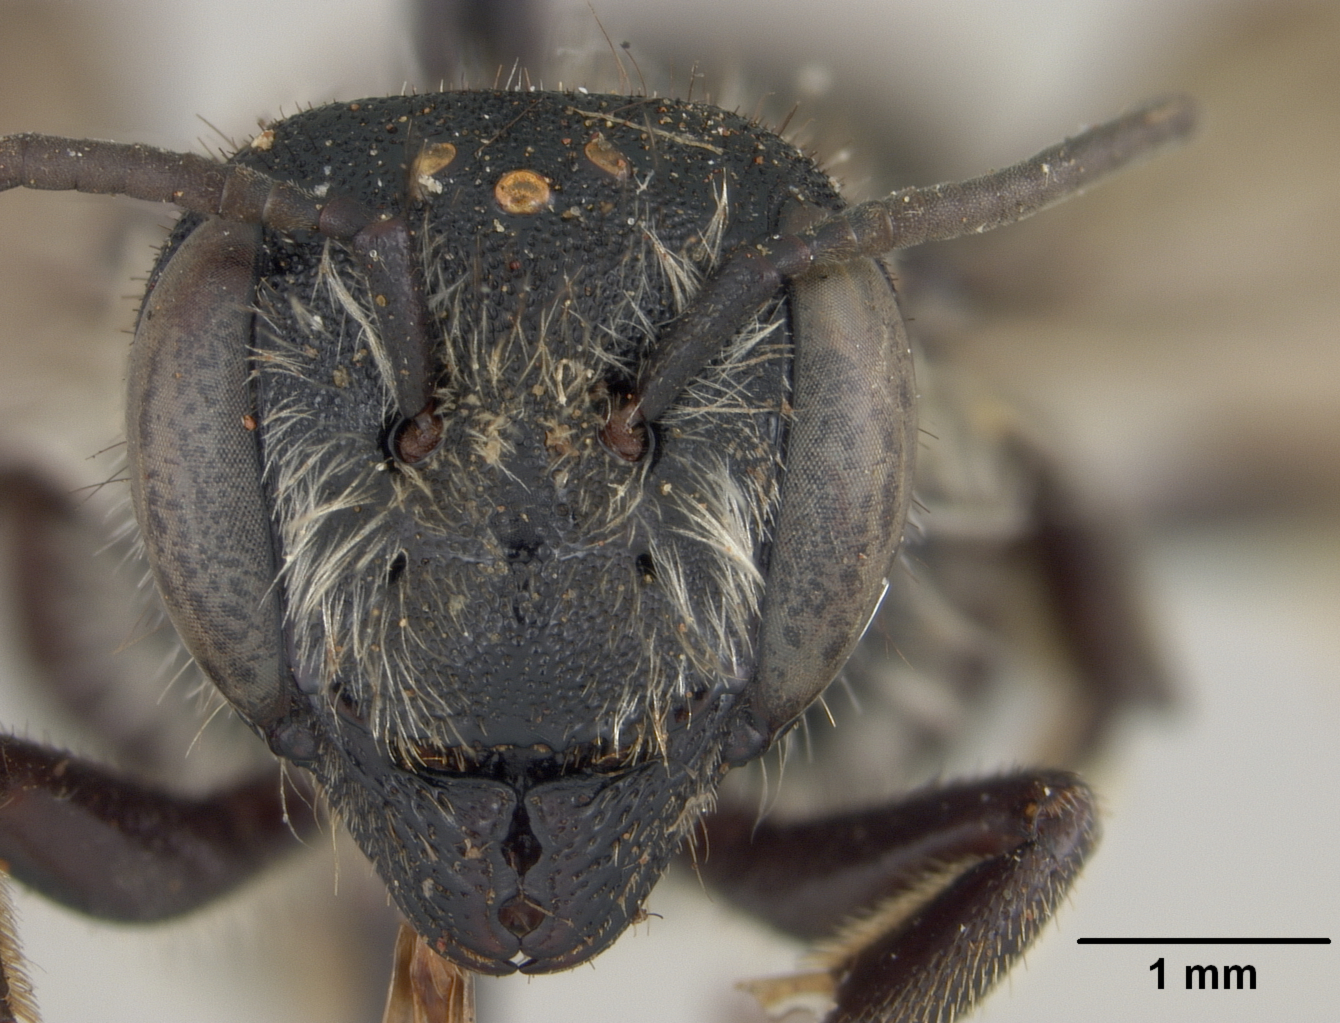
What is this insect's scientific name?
Megachile aspera
